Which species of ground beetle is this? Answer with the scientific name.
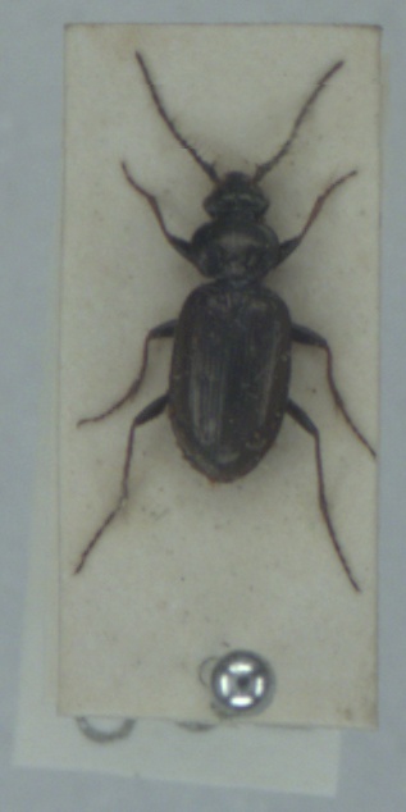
Loricera pilicornis
